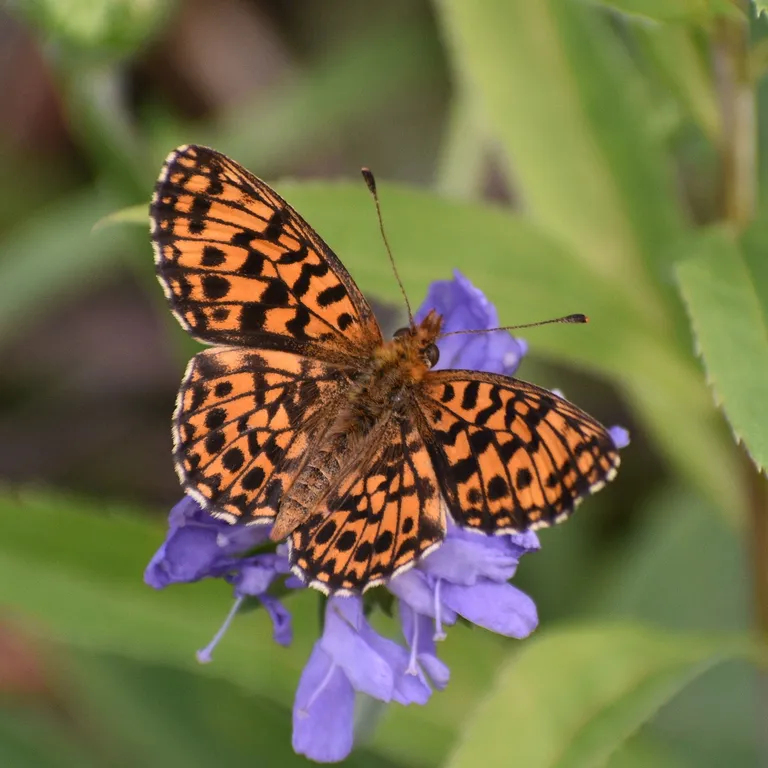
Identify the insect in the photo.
Boloria dia
